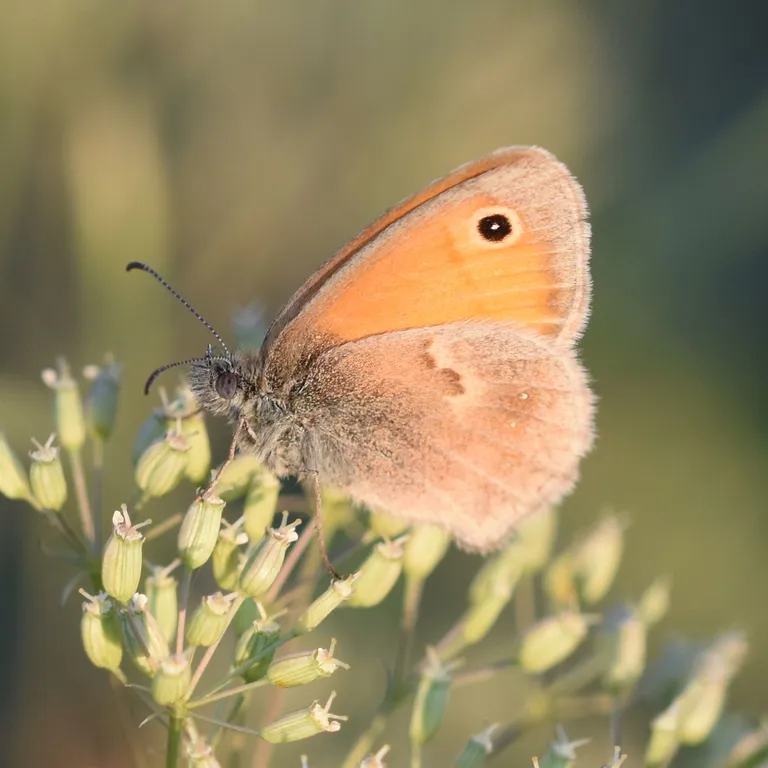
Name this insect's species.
Coenonympha pamphilus
